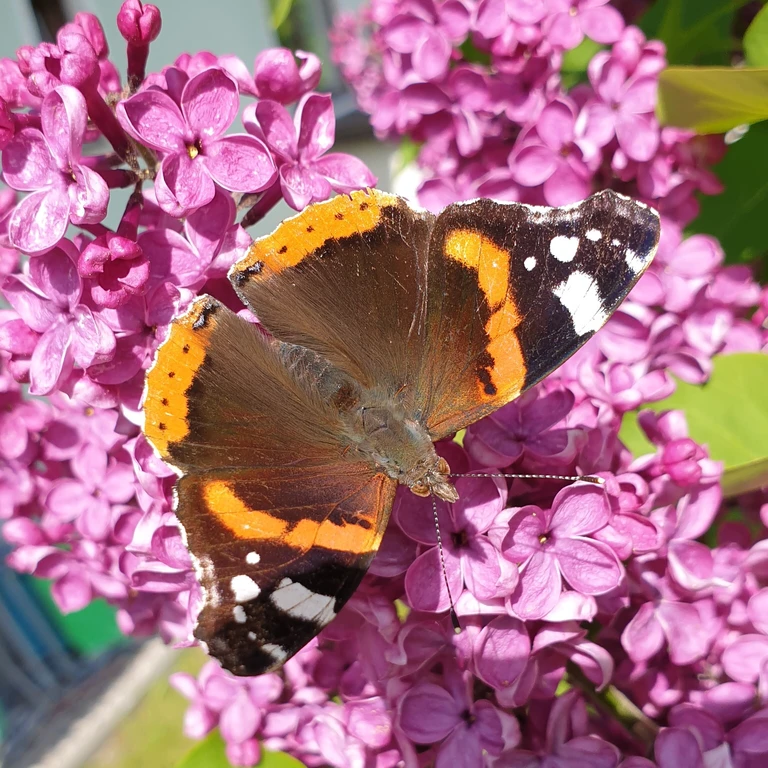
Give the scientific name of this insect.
Vanessa atalanta
